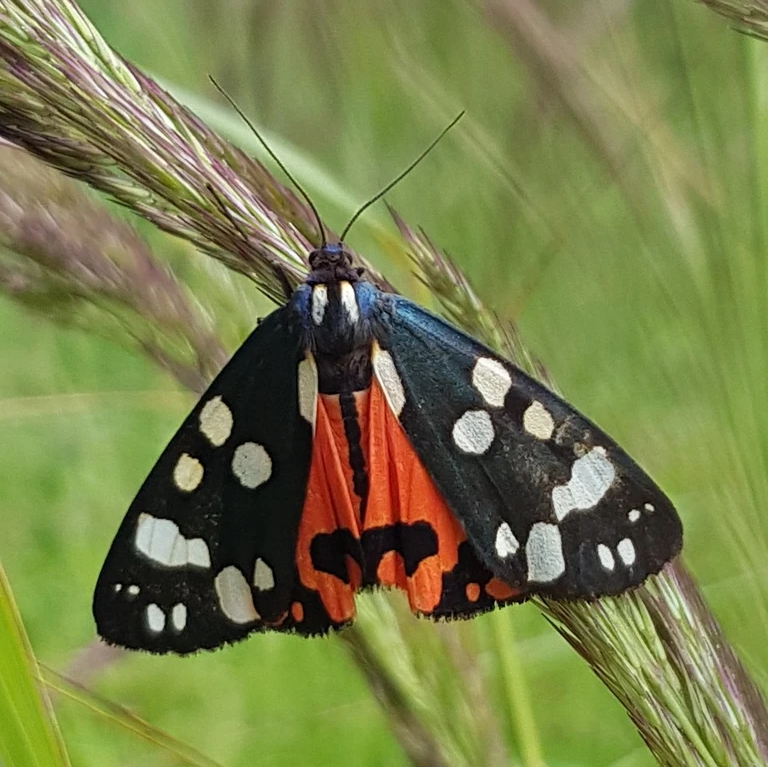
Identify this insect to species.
Callimorpha dominula
